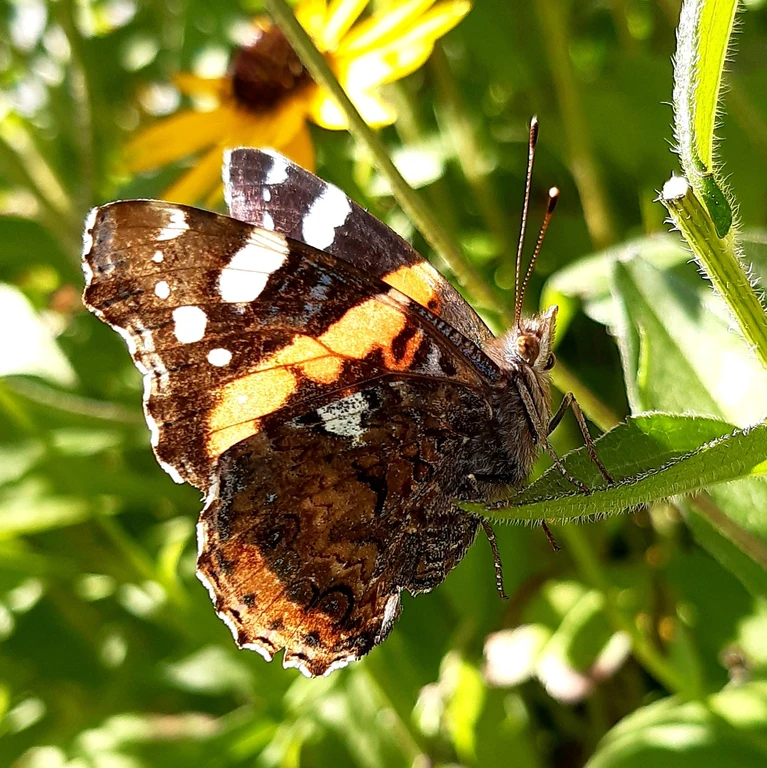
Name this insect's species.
Vanessa atalanta
